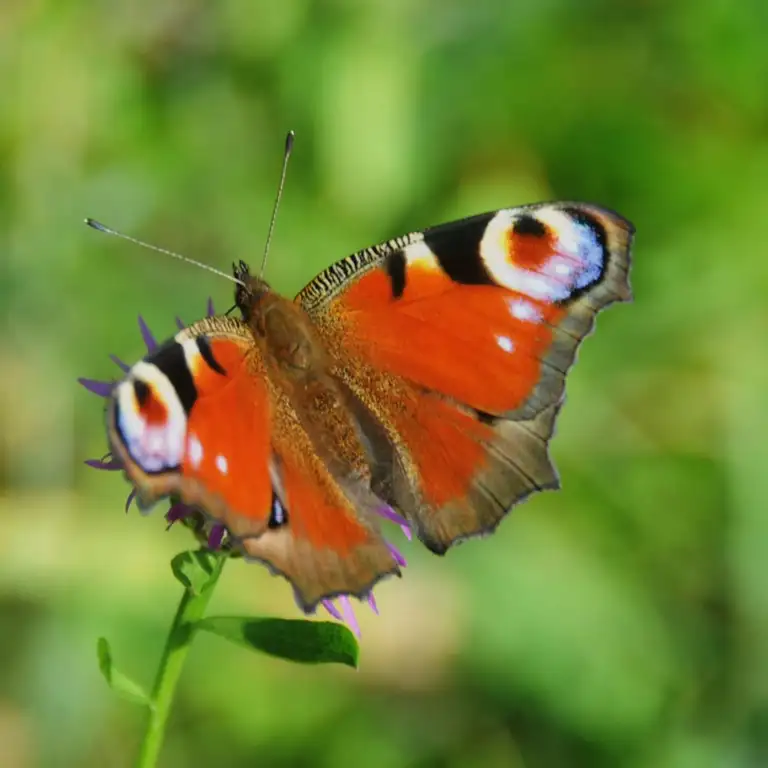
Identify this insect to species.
Aglais io
